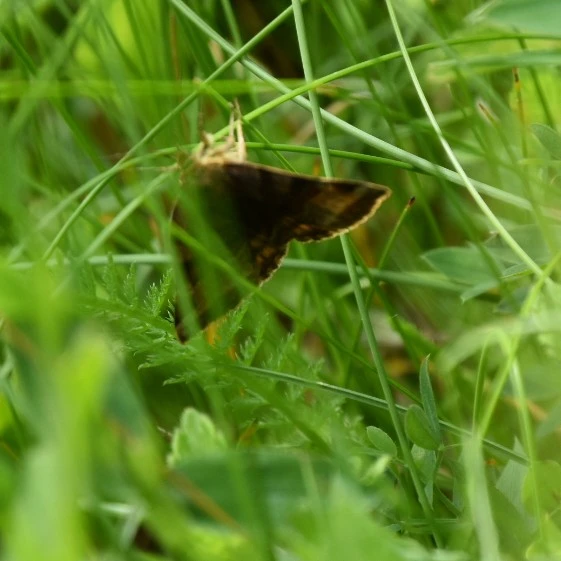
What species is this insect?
Euclidia glyphica
